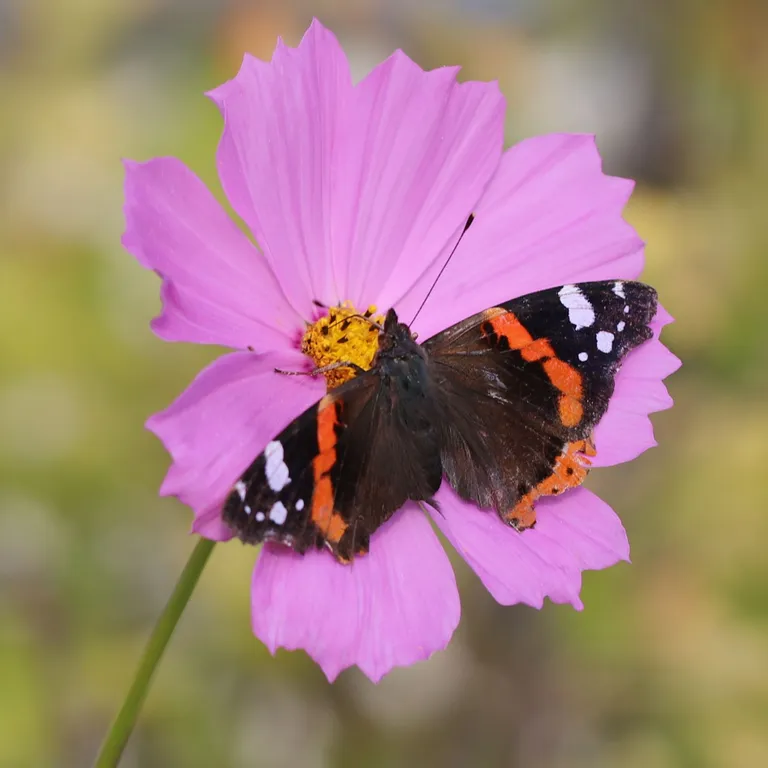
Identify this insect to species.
Vanessa atalanta
